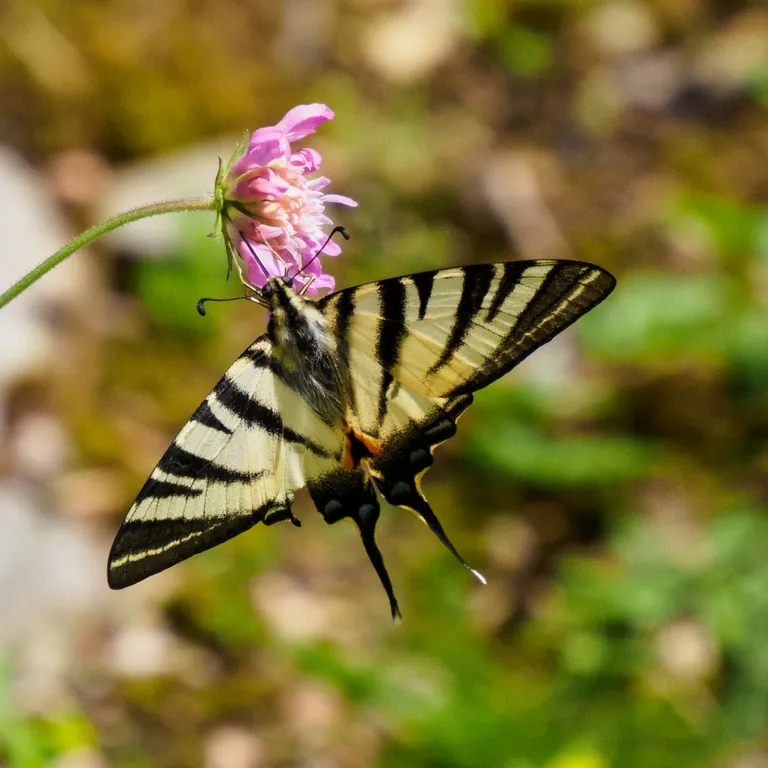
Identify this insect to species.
Iphiclides podalirius
